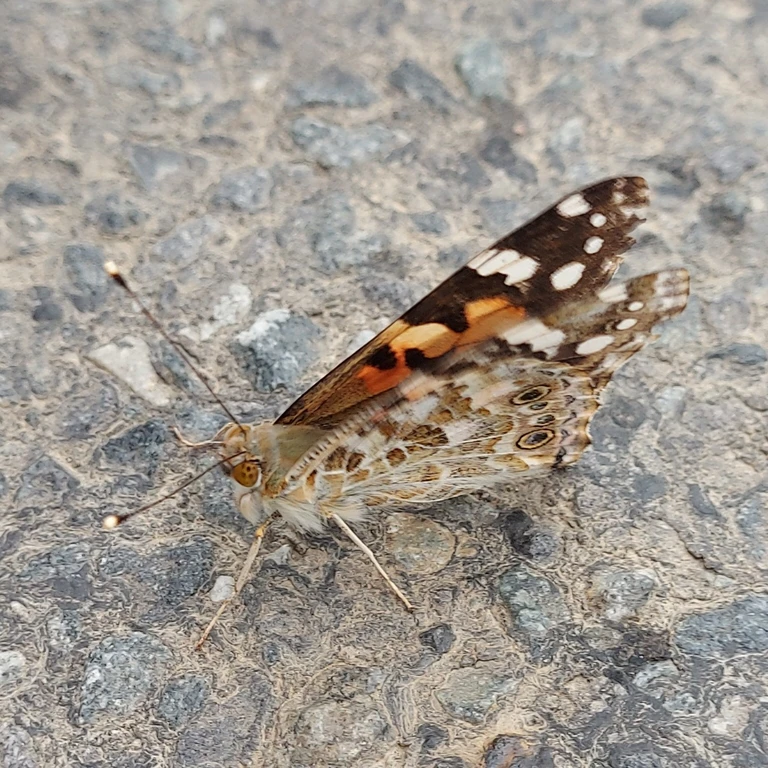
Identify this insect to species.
Vanessa cardui
